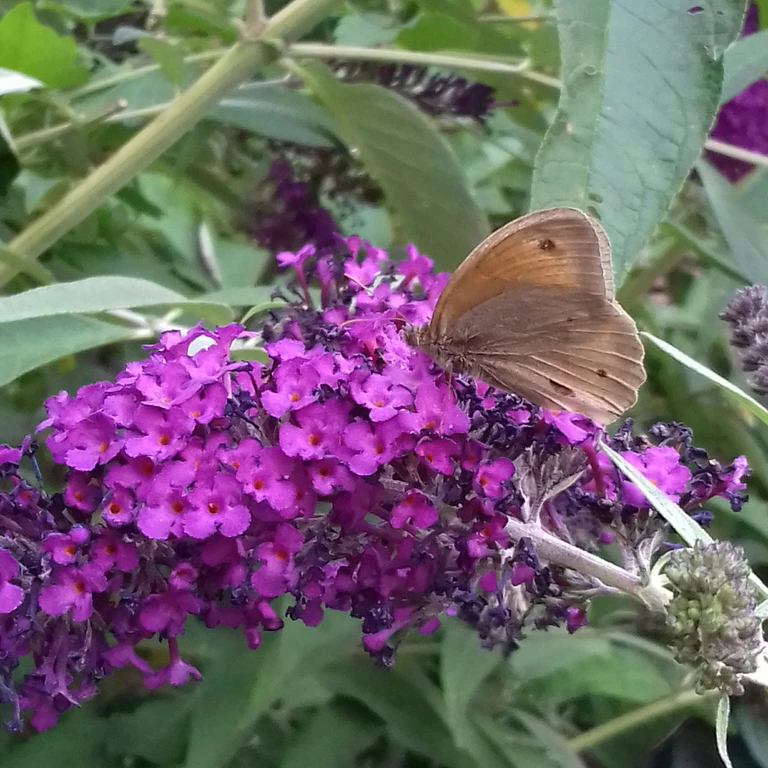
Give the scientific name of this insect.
Maniola jurtina
